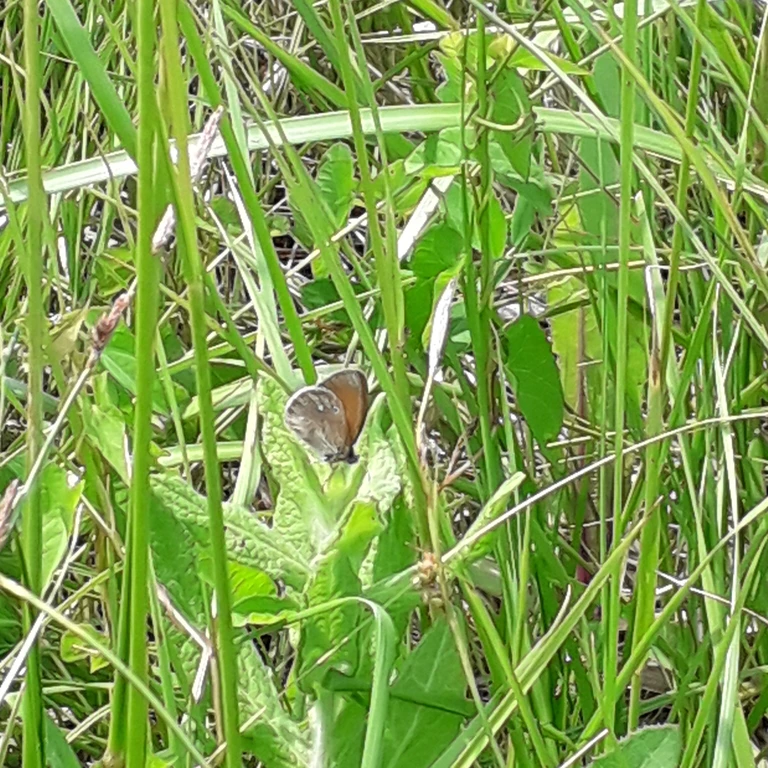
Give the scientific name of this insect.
Coenonympha glycerion (also Coenonympha iphis)
